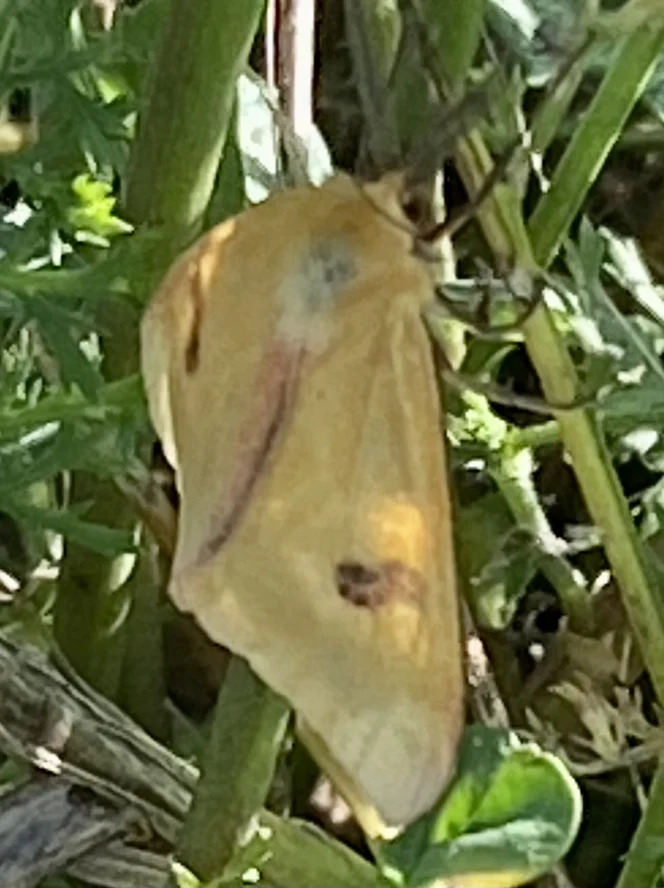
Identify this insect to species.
Diacrisia sannio
